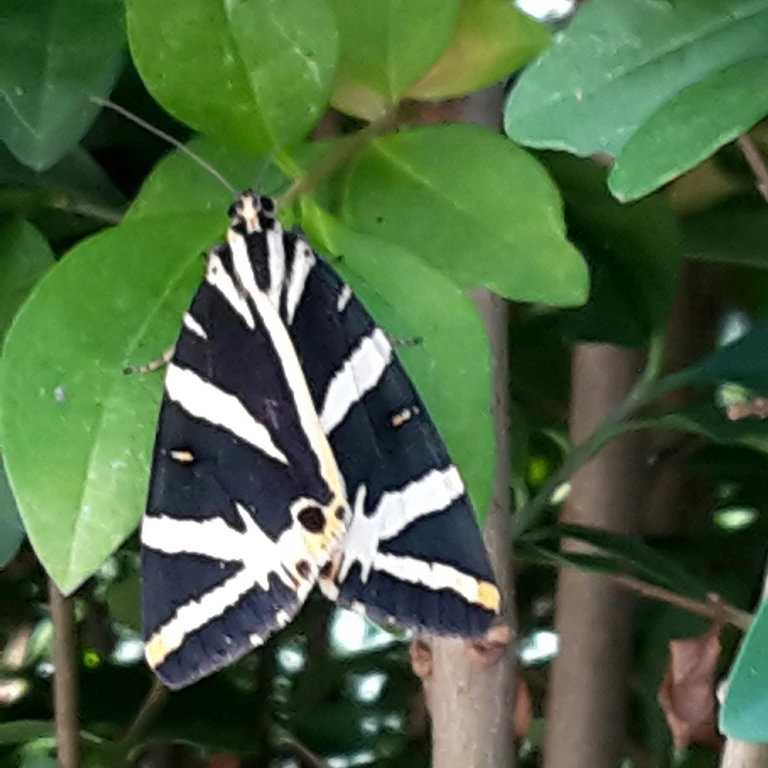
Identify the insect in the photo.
Euplagia quadripunctaria
